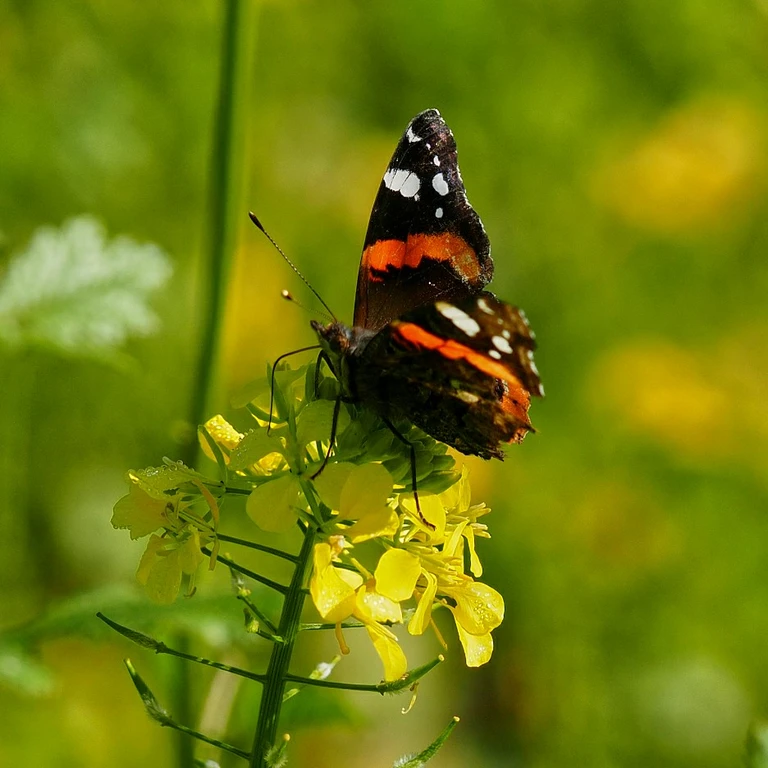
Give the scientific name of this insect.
Vanessa atalanta
